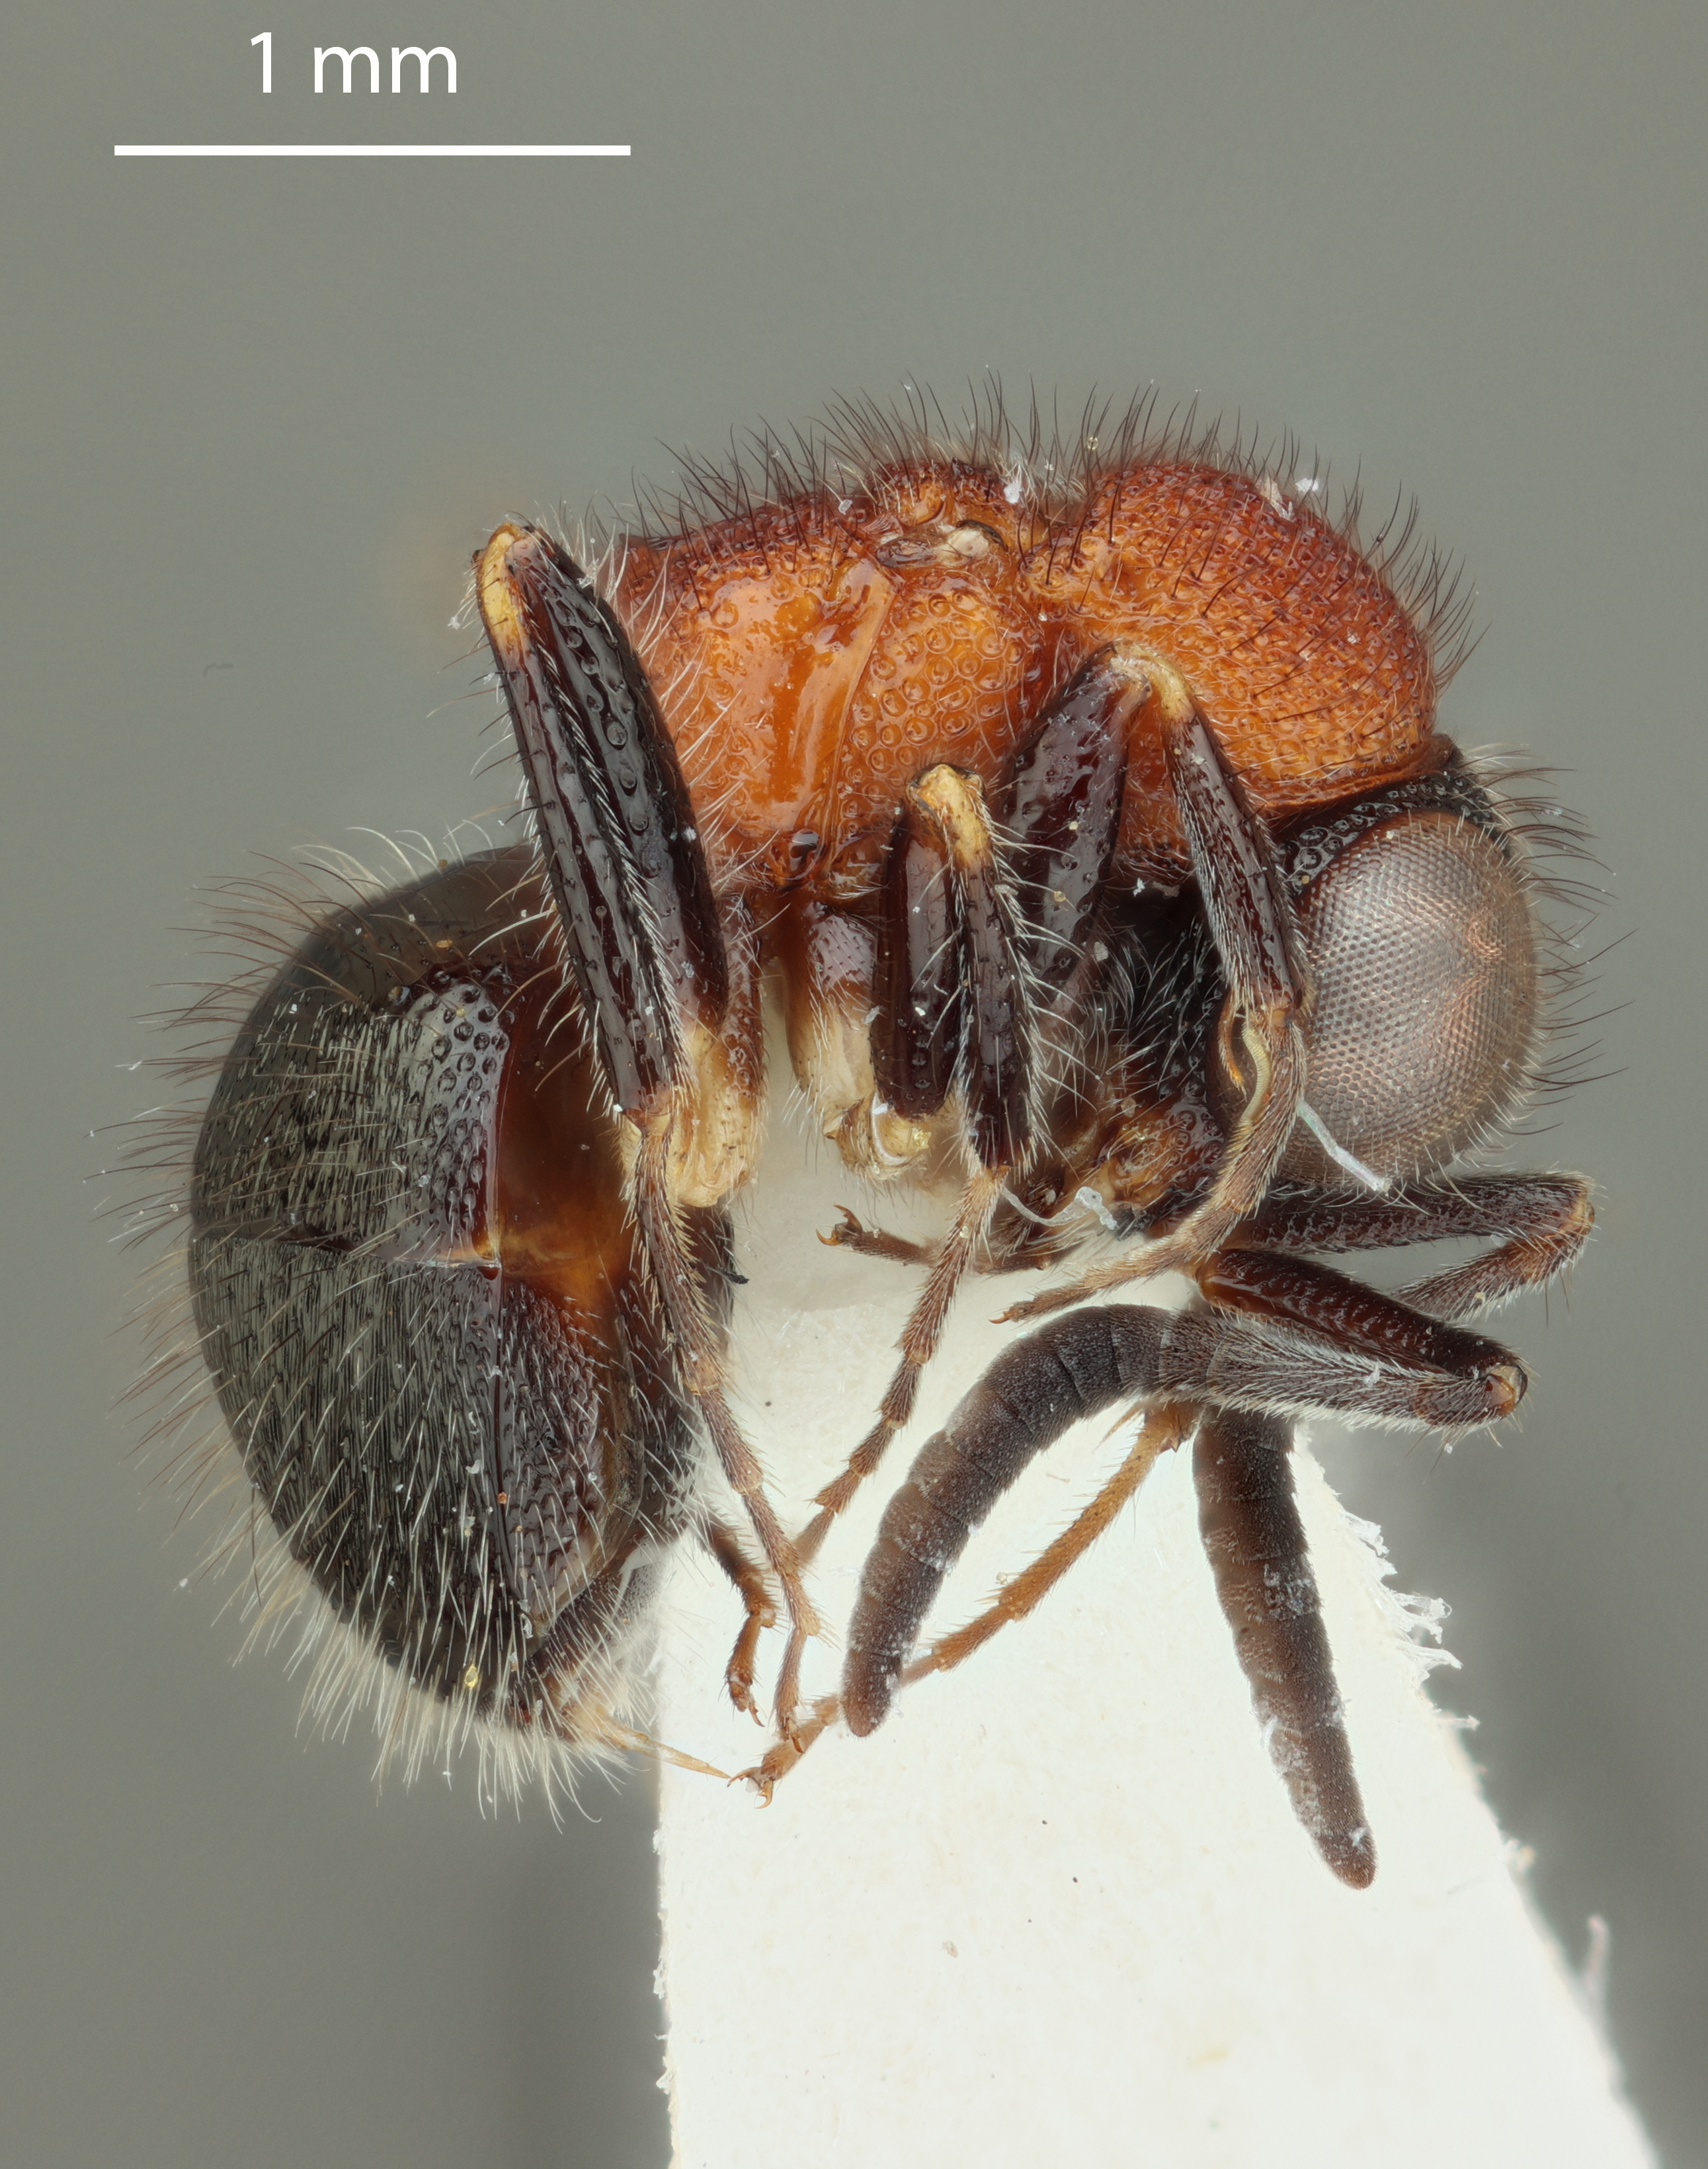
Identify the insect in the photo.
Serendibula paradoxa
